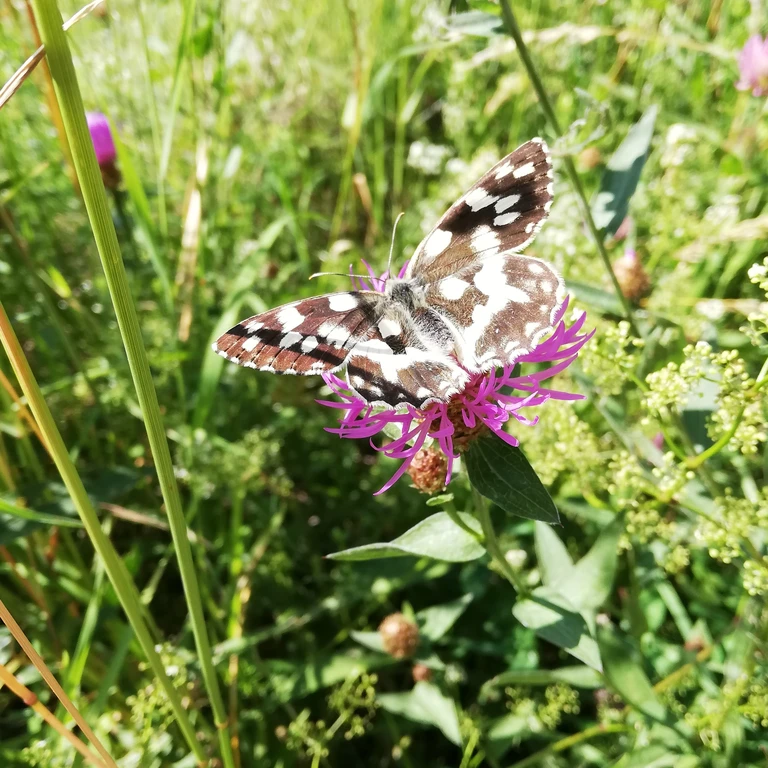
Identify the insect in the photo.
Melanargia galathea
